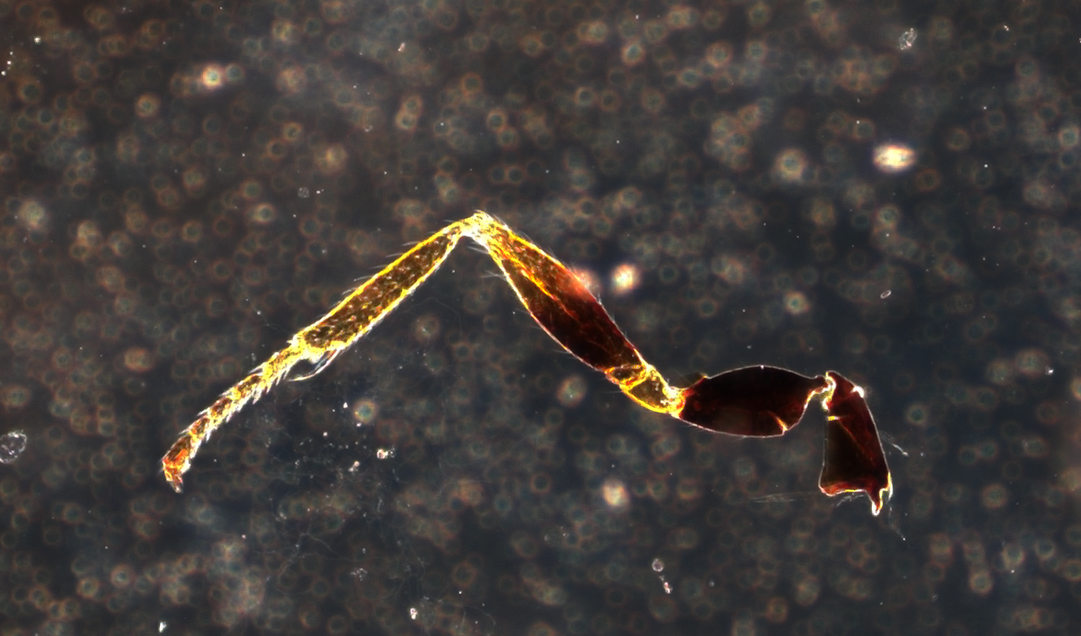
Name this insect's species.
Pachyneuron uniarticulata
